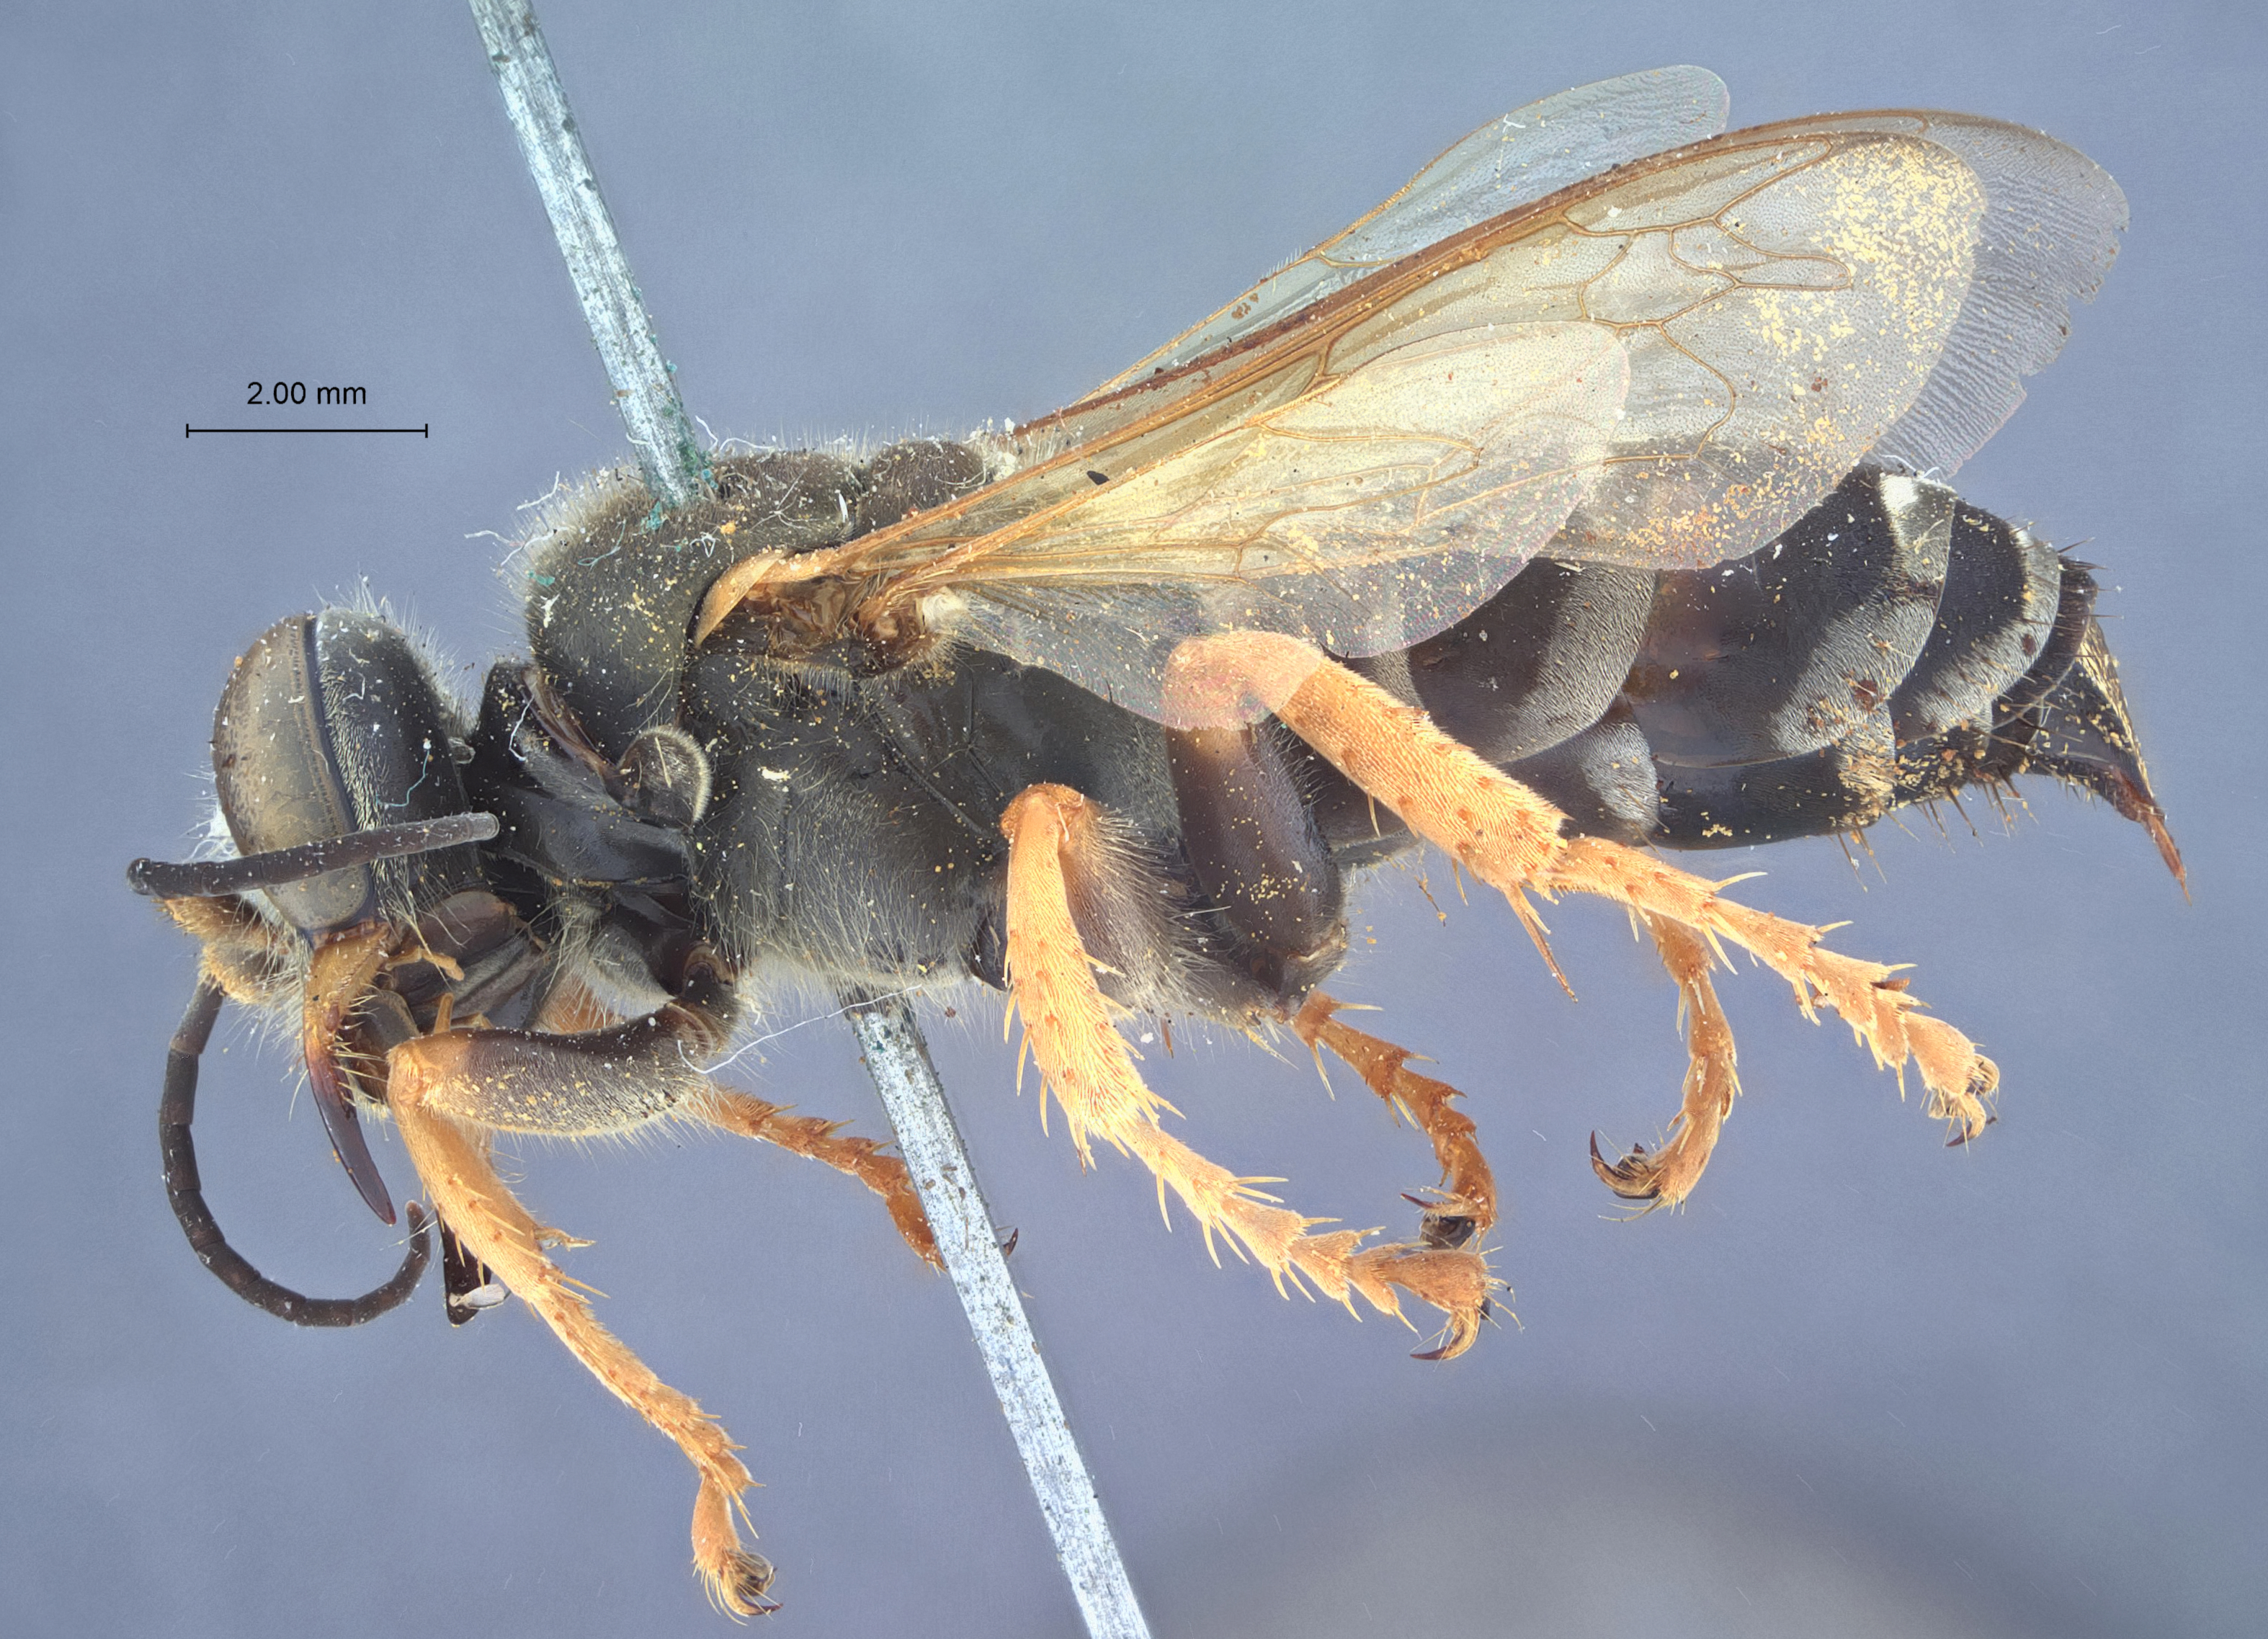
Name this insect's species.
Tachytes calcaratus
